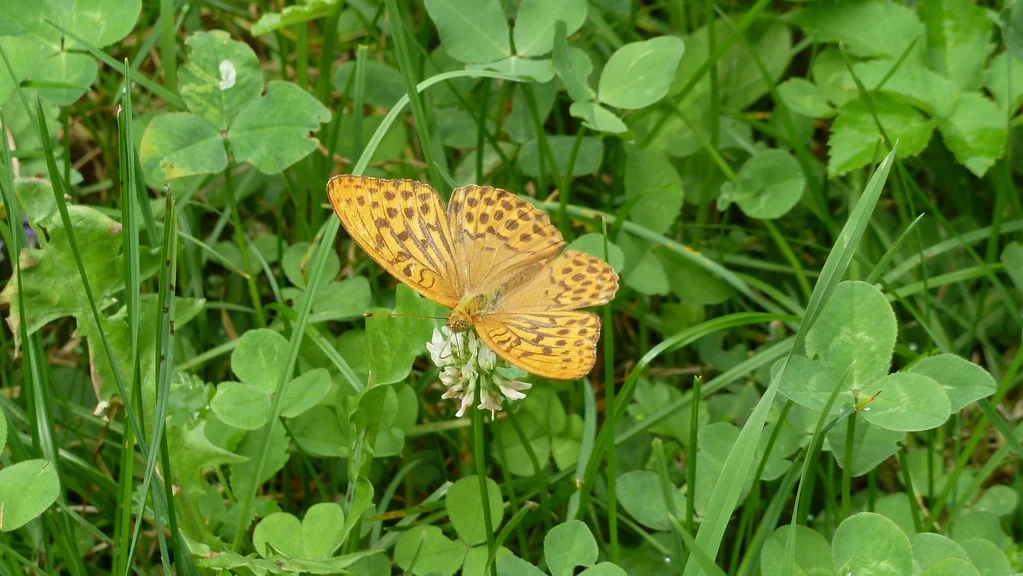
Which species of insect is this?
Argynnis paphia
